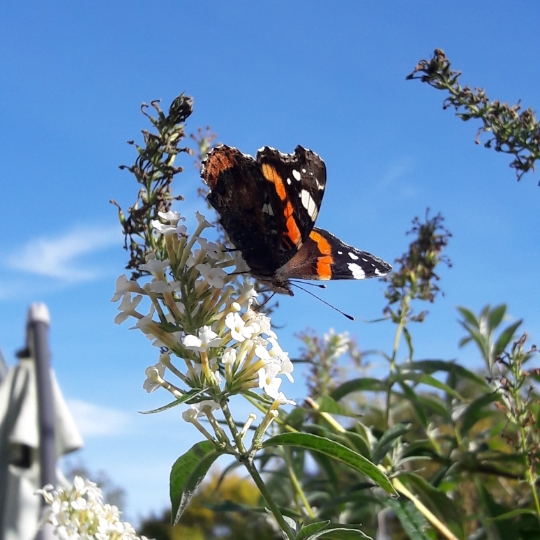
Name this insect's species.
Vanessa atalanta
